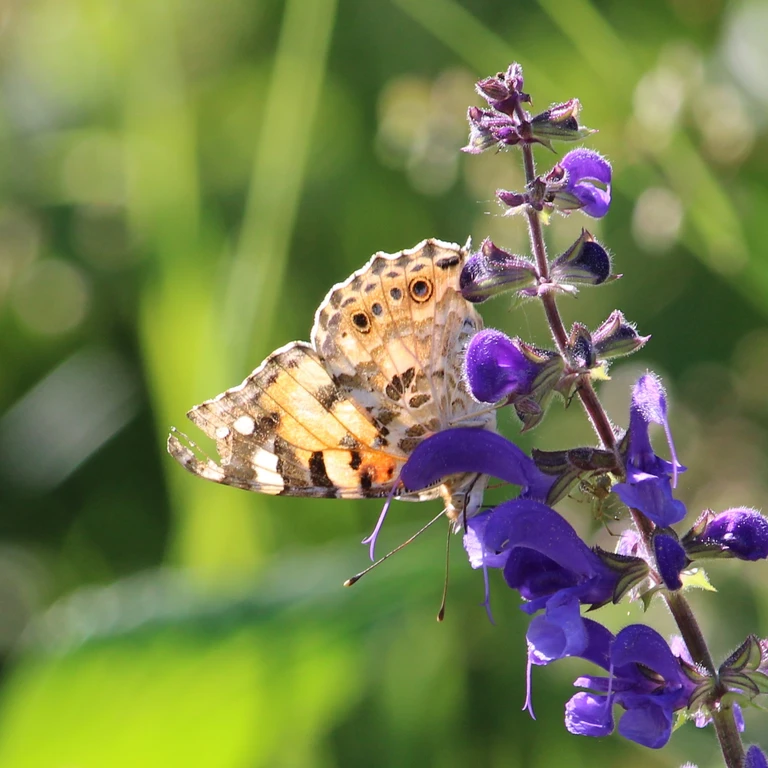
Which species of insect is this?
Vanessa cardui
